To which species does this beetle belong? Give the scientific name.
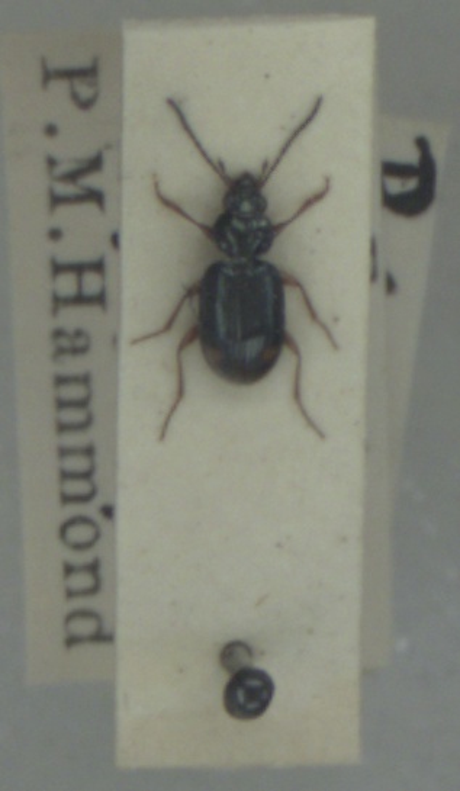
Bembidion biguttatum
